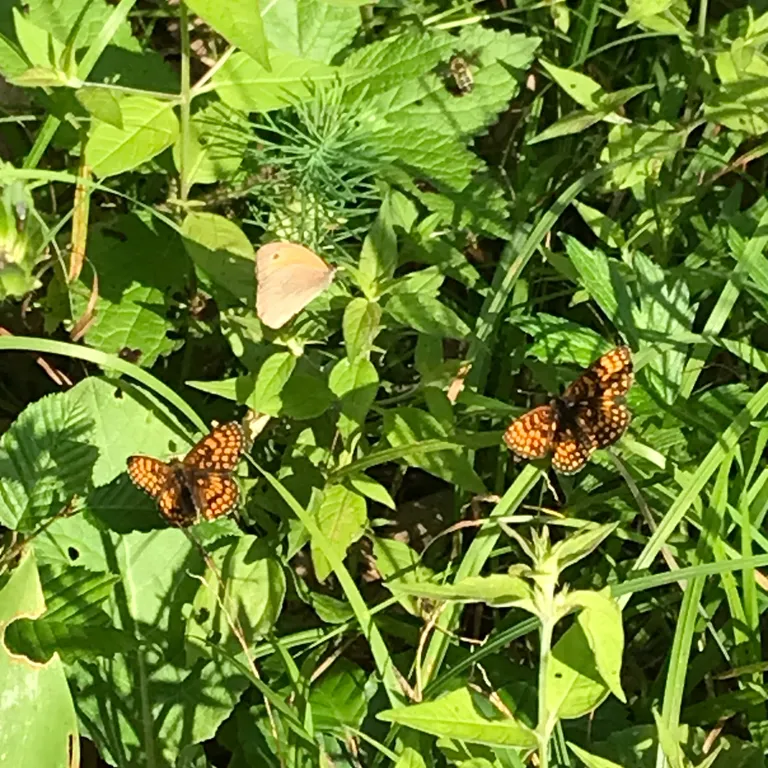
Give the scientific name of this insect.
Maniola jurtina
